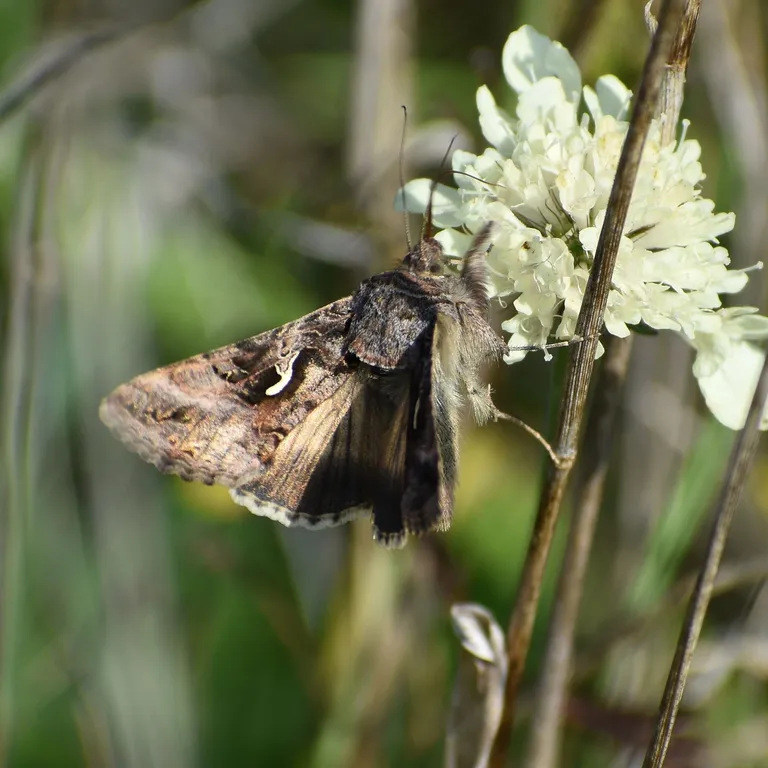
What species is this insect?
Autographa gamma
